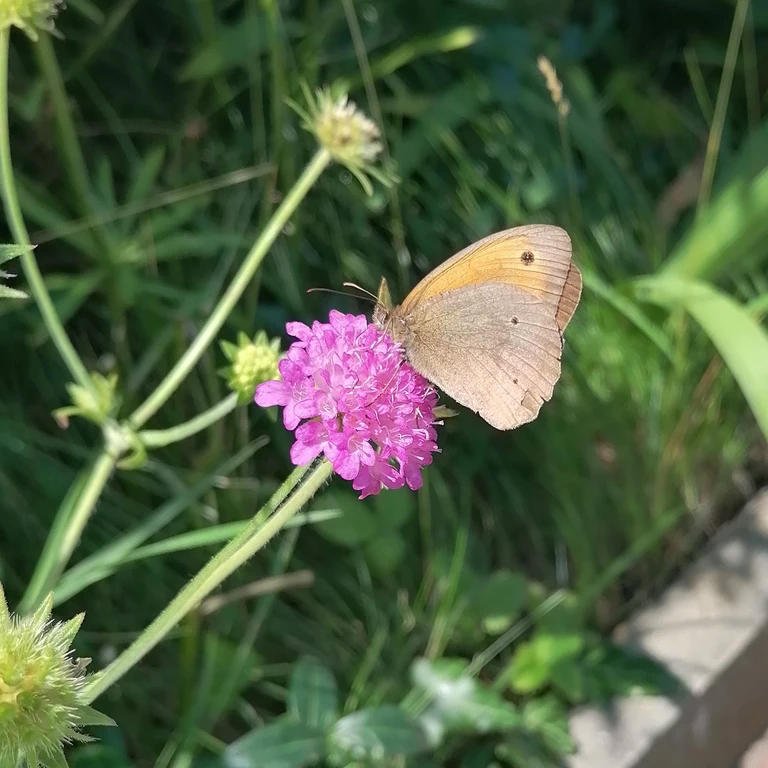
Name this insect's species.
Maniola jurtina
